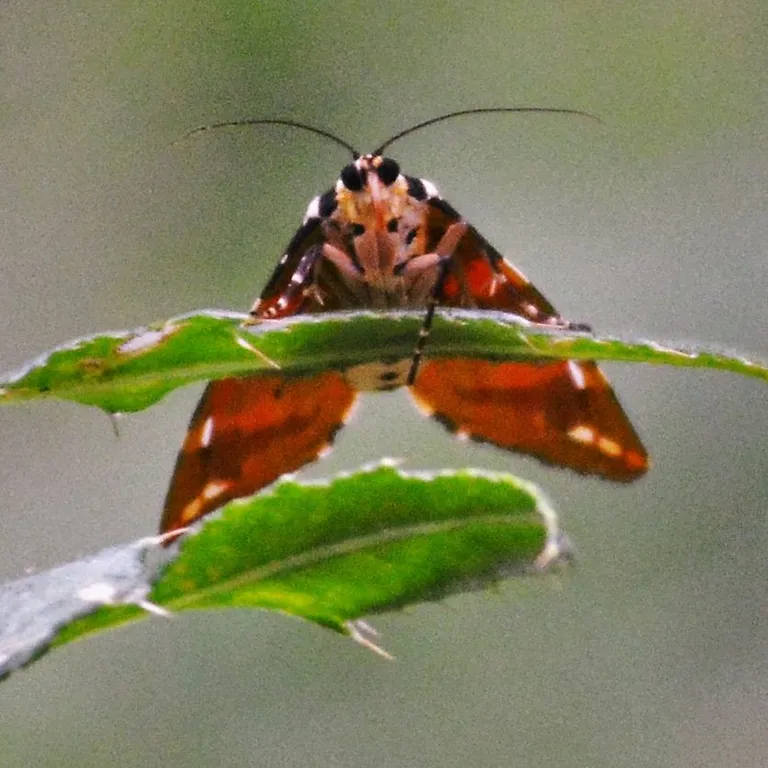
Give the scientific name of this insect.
Euplagia quadripunctaria
